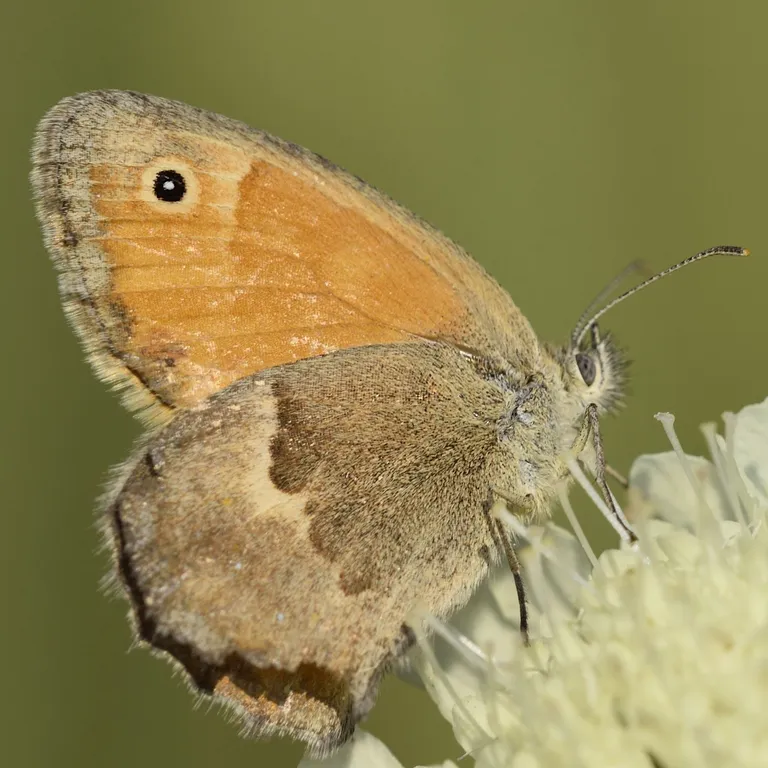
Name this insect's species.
Coenonympha pamphilus
